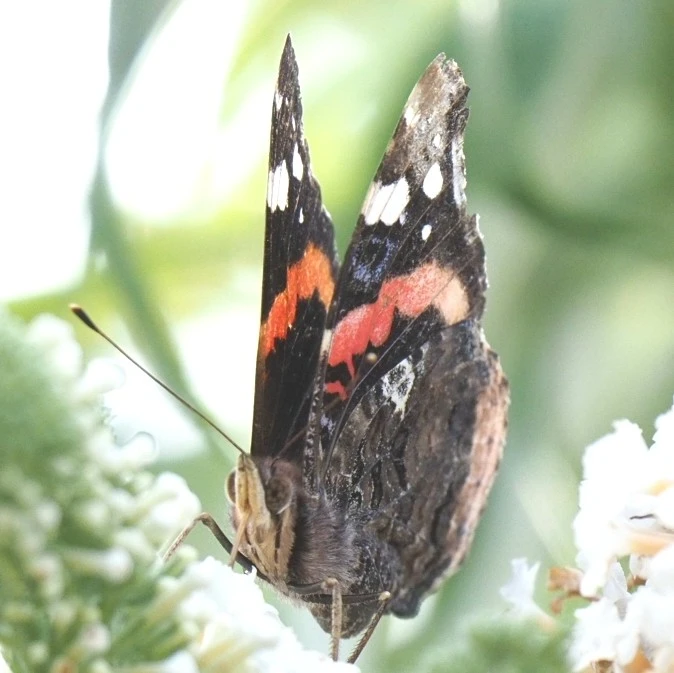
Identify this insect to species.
Vanessa atalanta
